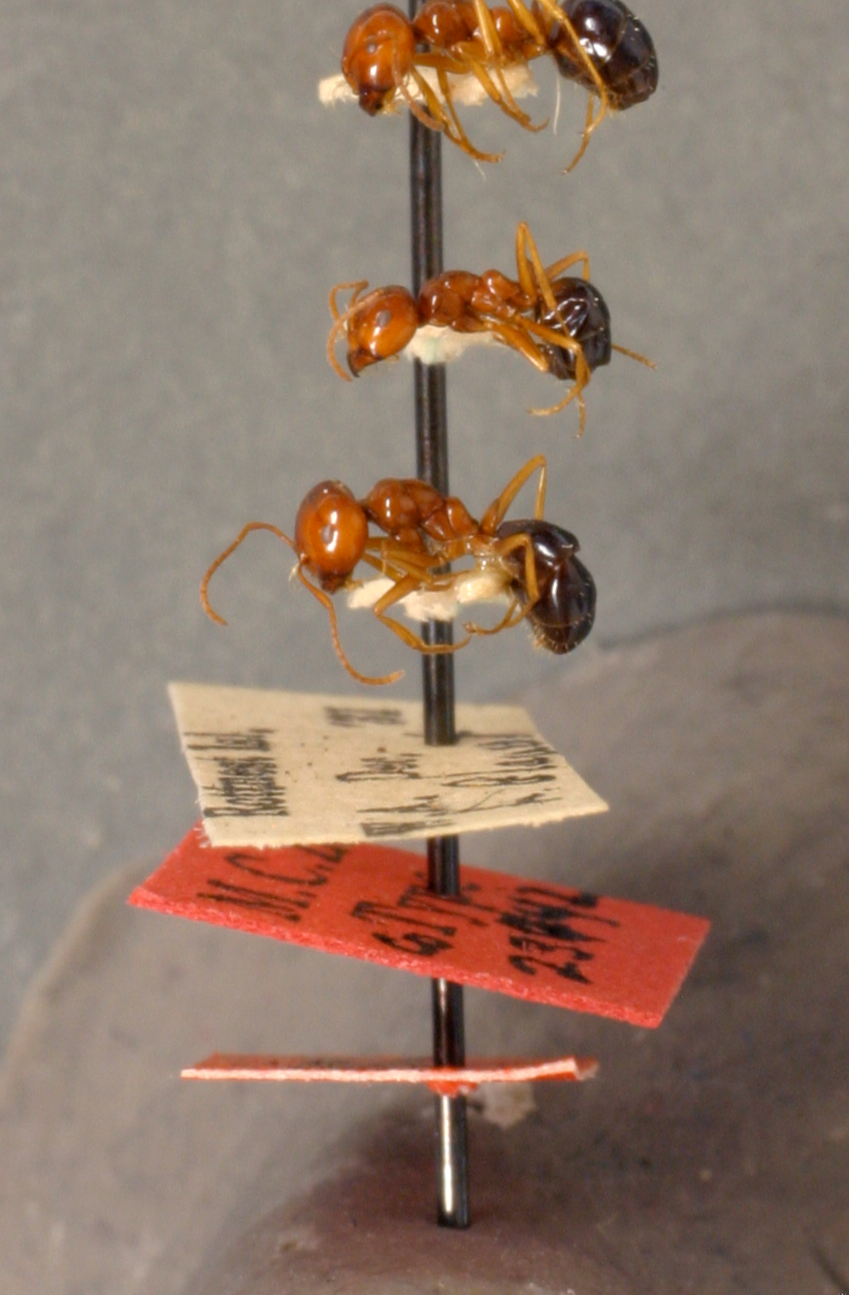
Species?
Melophorus turneri
